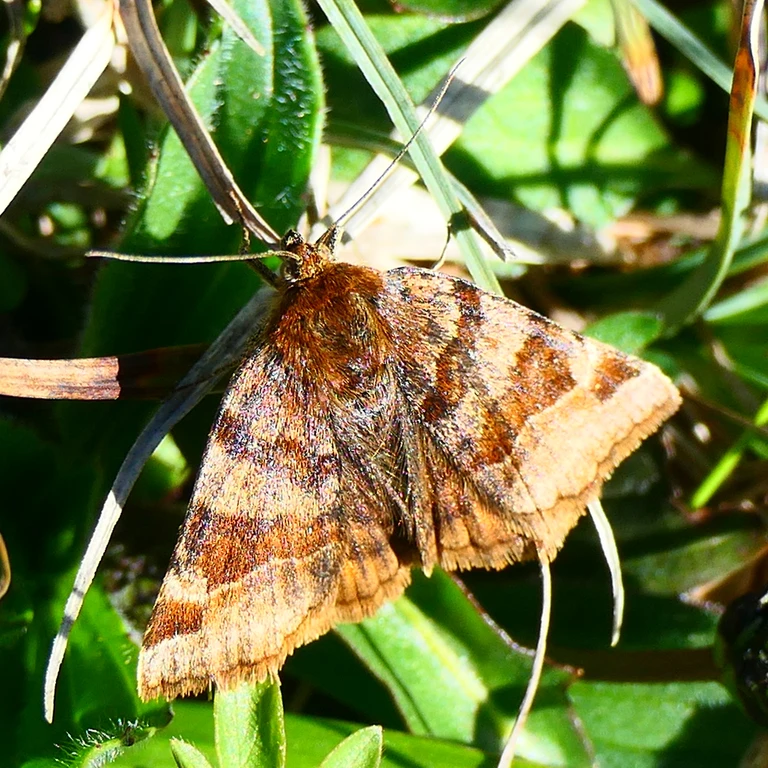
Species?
Euclidia glyphica
